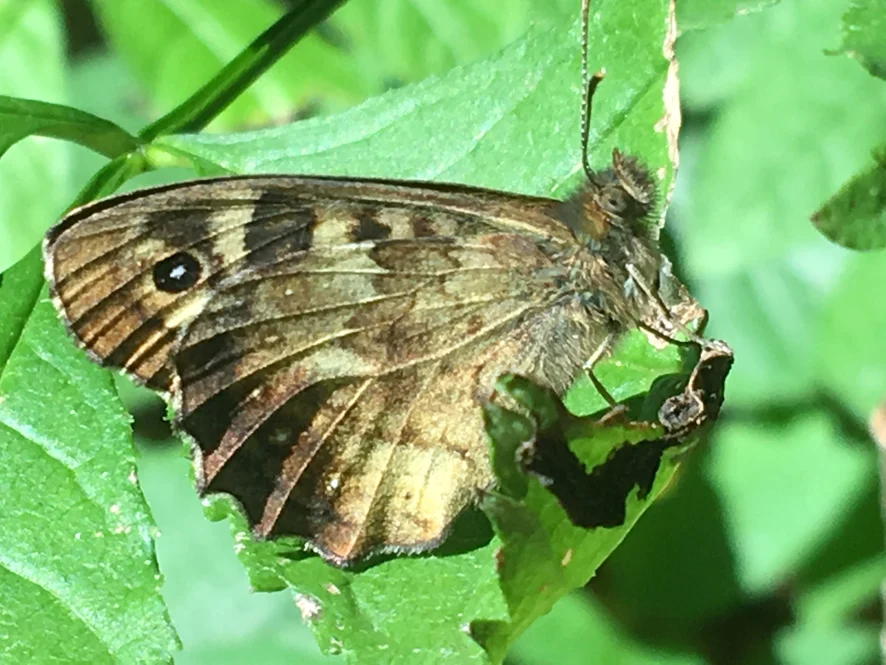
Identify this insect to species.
Pararge aegeria
